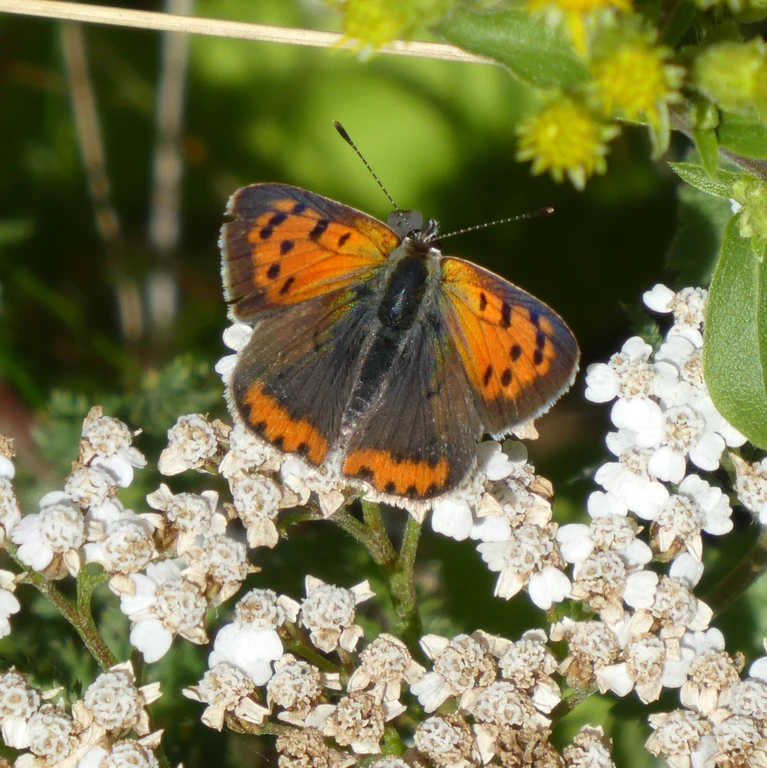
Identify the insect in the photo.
Lycaena phlaeas
